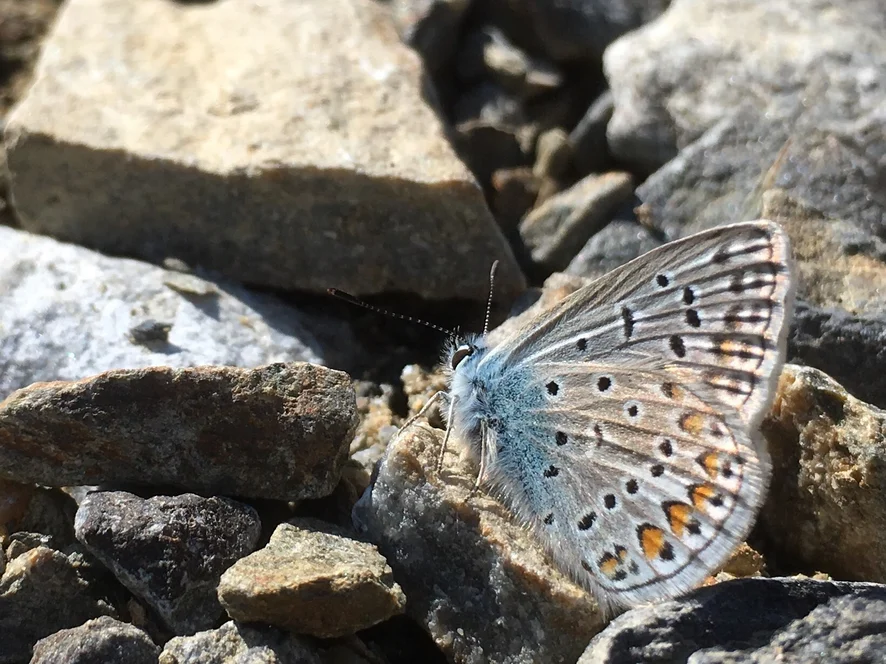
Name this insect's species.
Polyommatus icarus
